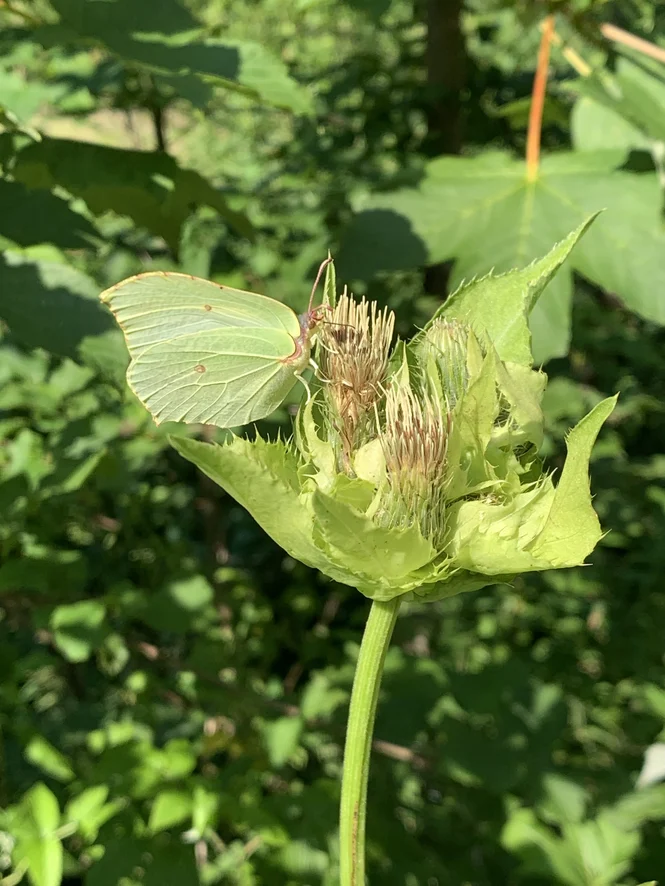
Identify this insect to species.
Gonepteryx rhamni
